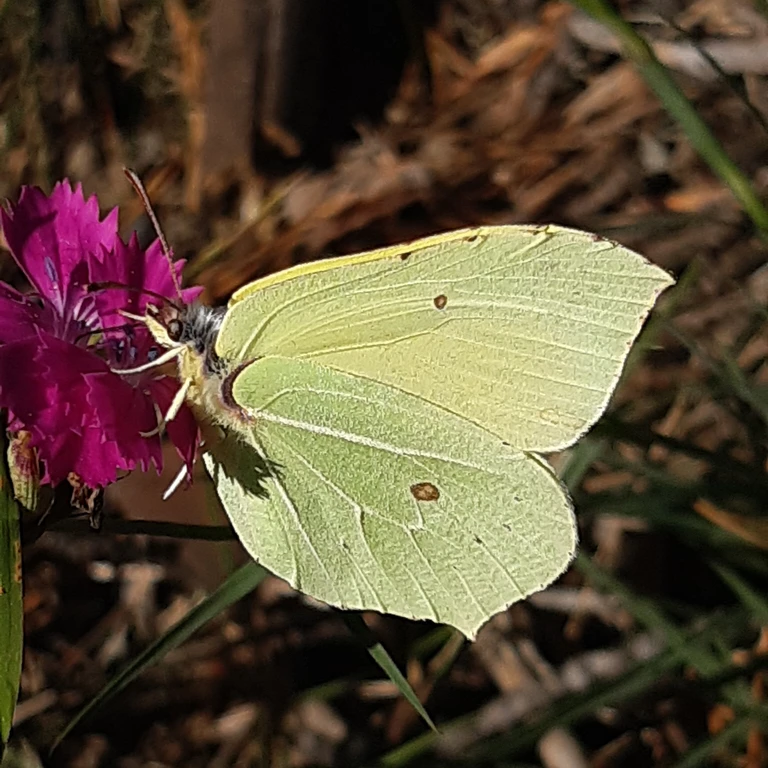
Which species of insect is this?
Gonepteryx rhamni
